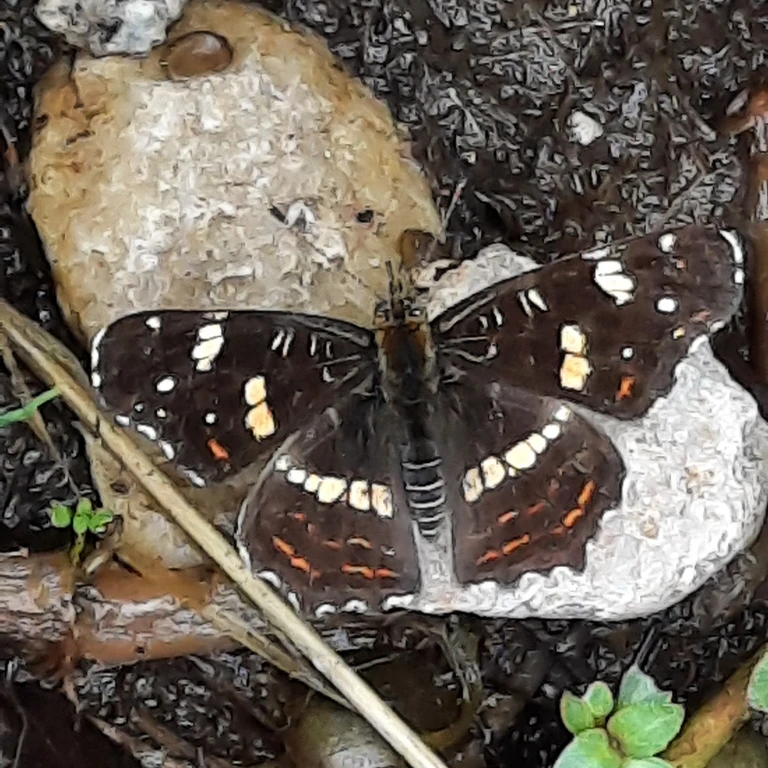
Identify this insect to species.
Araschnia levana
